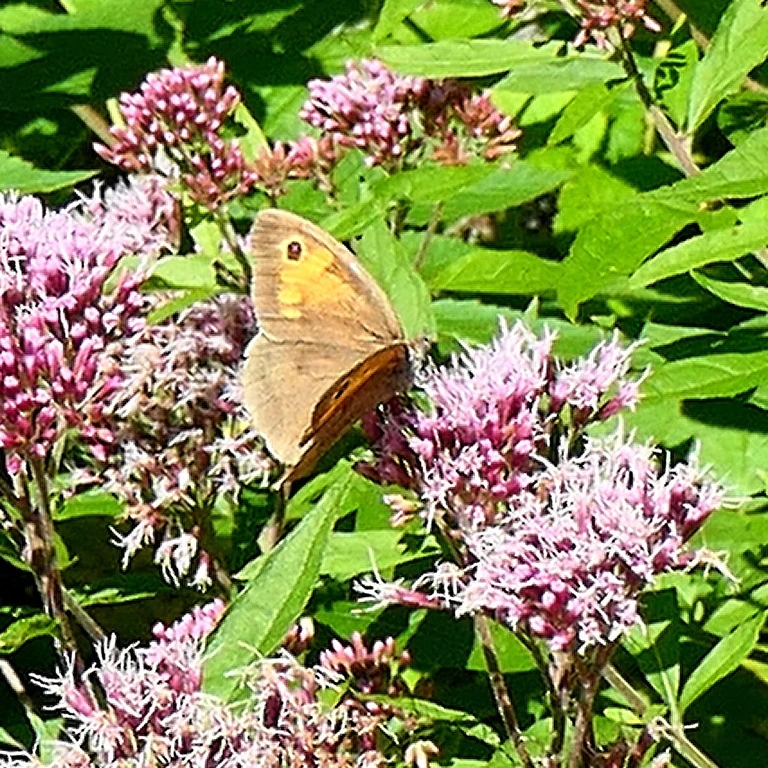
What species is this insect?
Maniola jurtina
